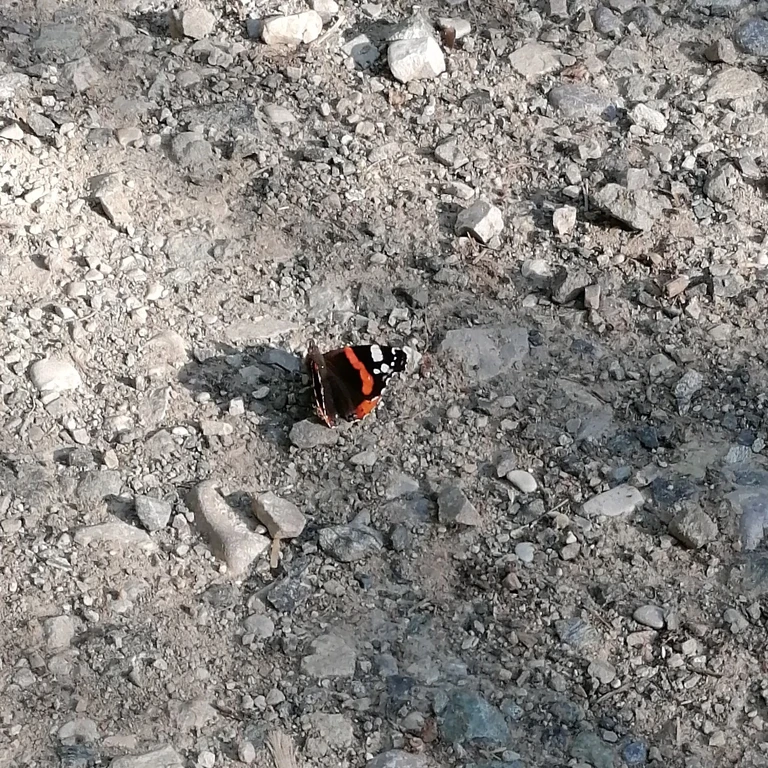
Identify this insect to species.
Vanessa atalanta
